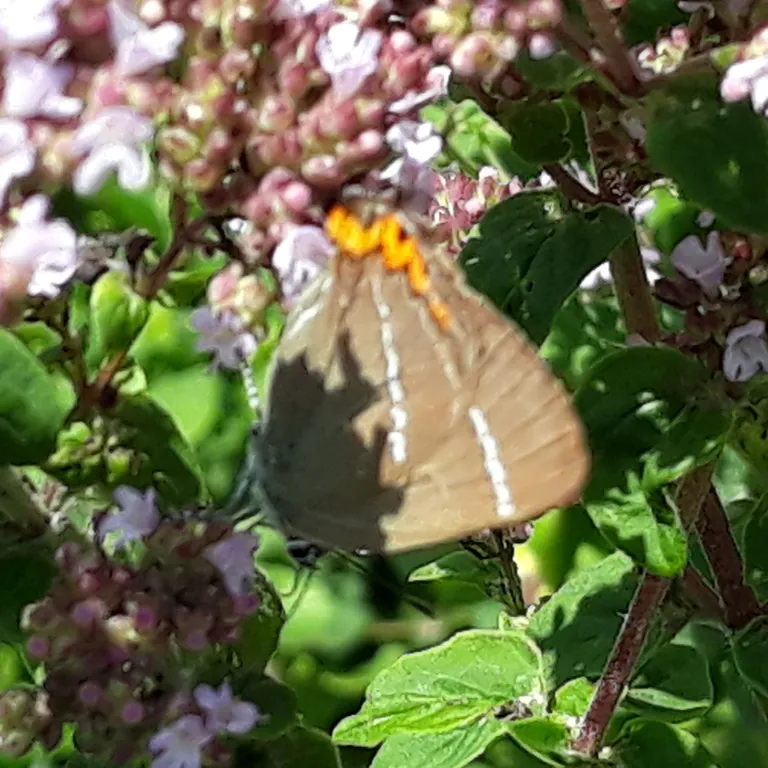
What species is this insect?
Satyrium w-album
